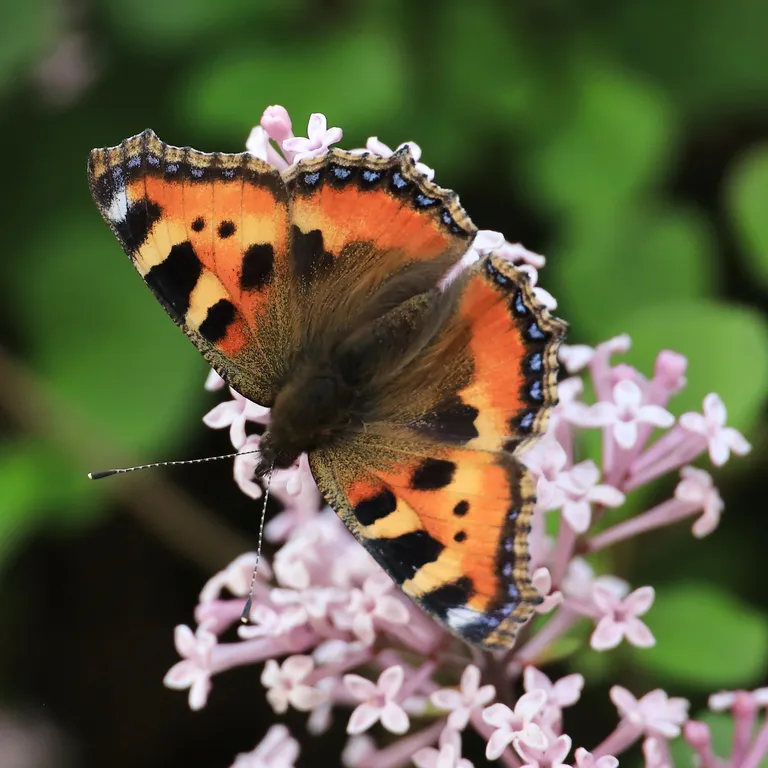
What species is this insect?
Aglais urticae
